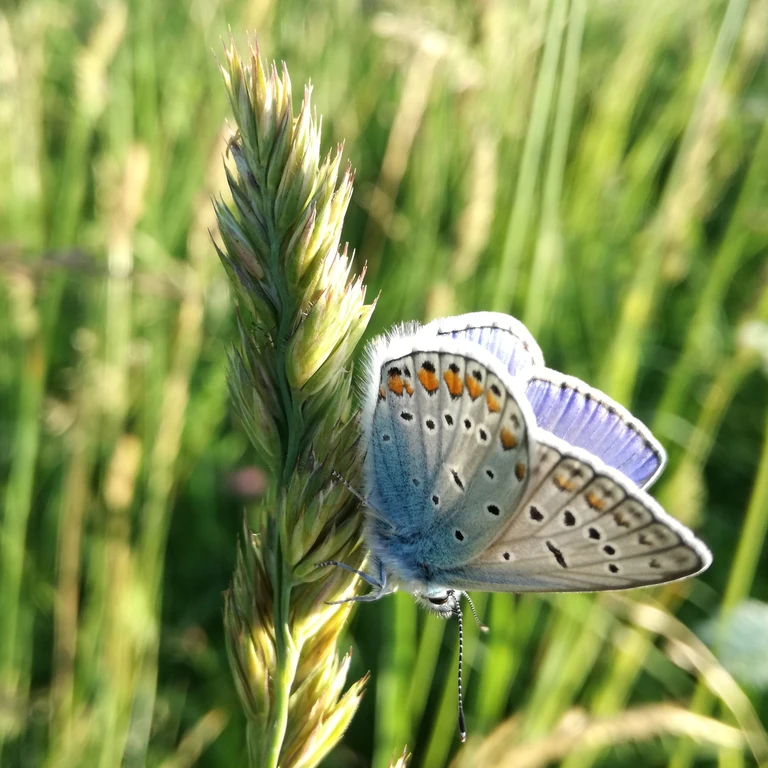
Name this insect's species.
Polyommatus icarus
